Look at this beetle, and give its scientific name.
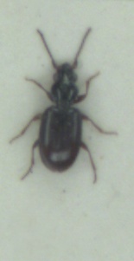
Bembidion normannum
